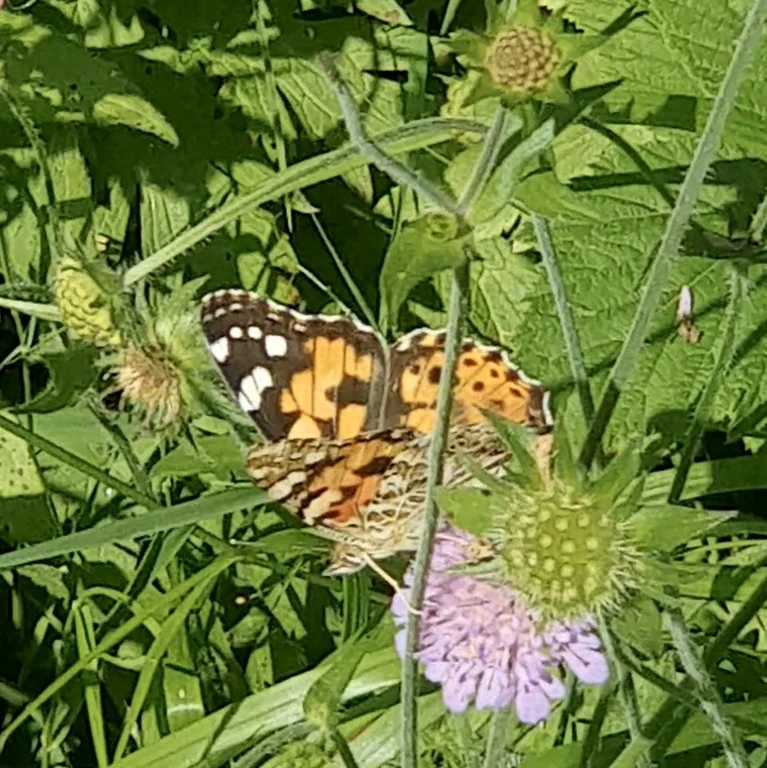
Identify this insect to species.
Vanessa cardui
